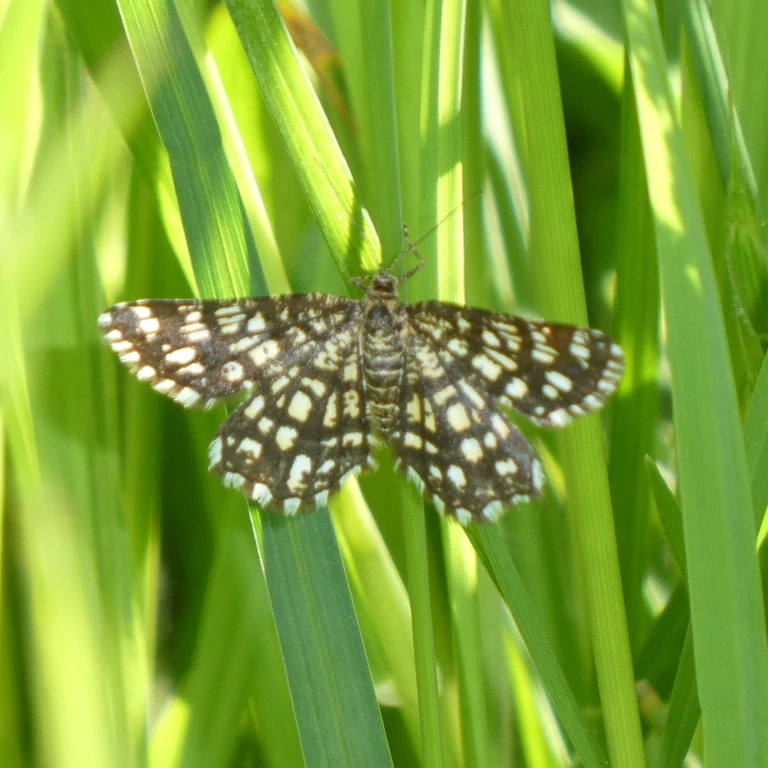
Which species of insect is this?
Chiasmia clathrata
